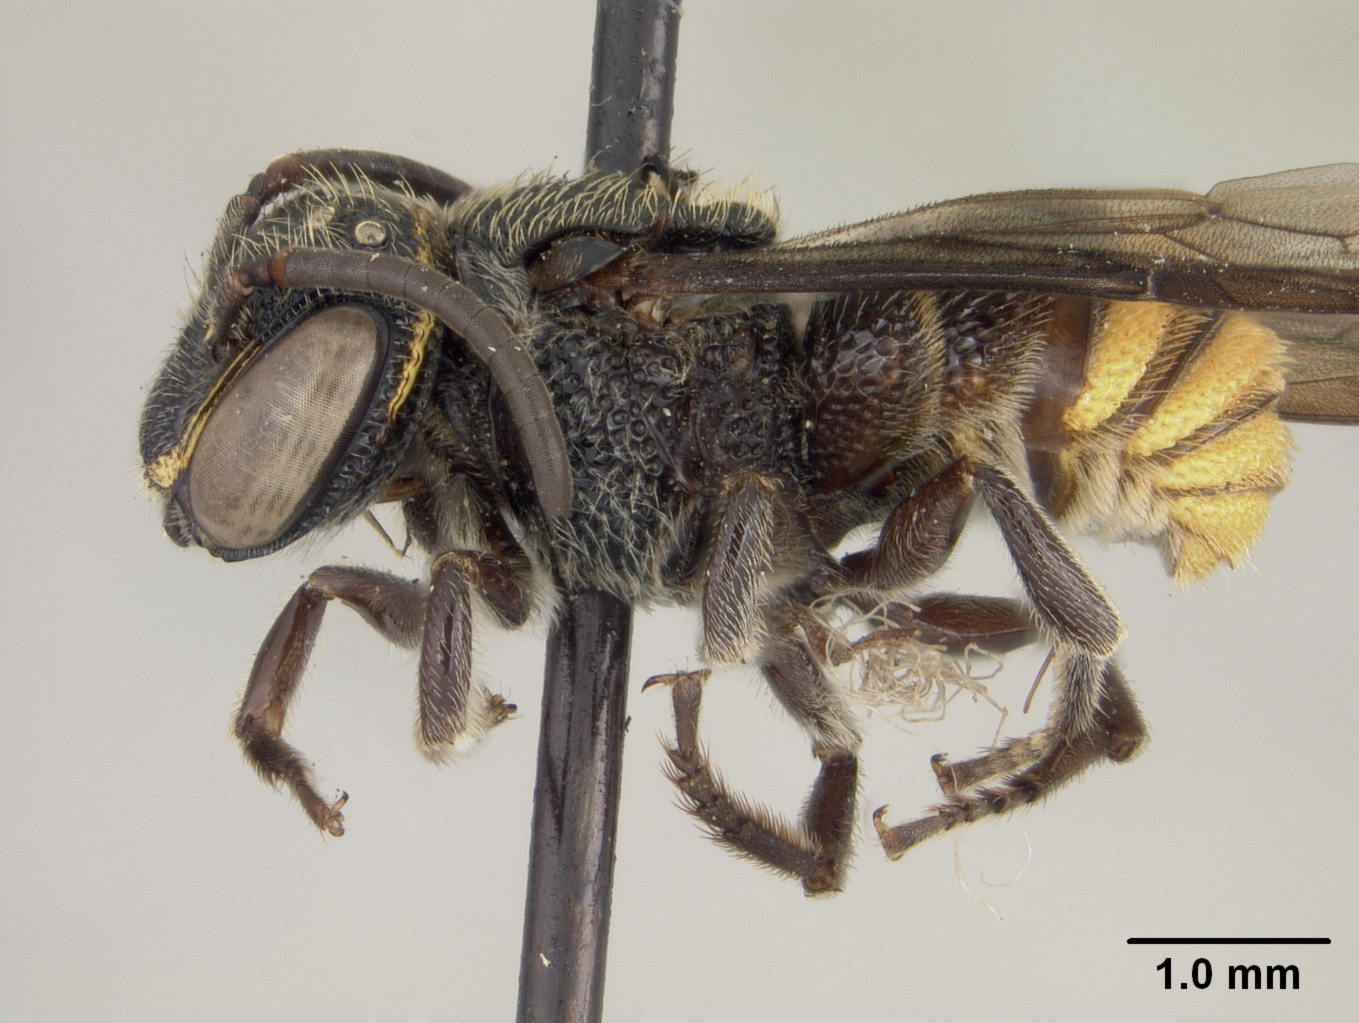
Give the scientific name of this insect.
Dianthidium mapirense
